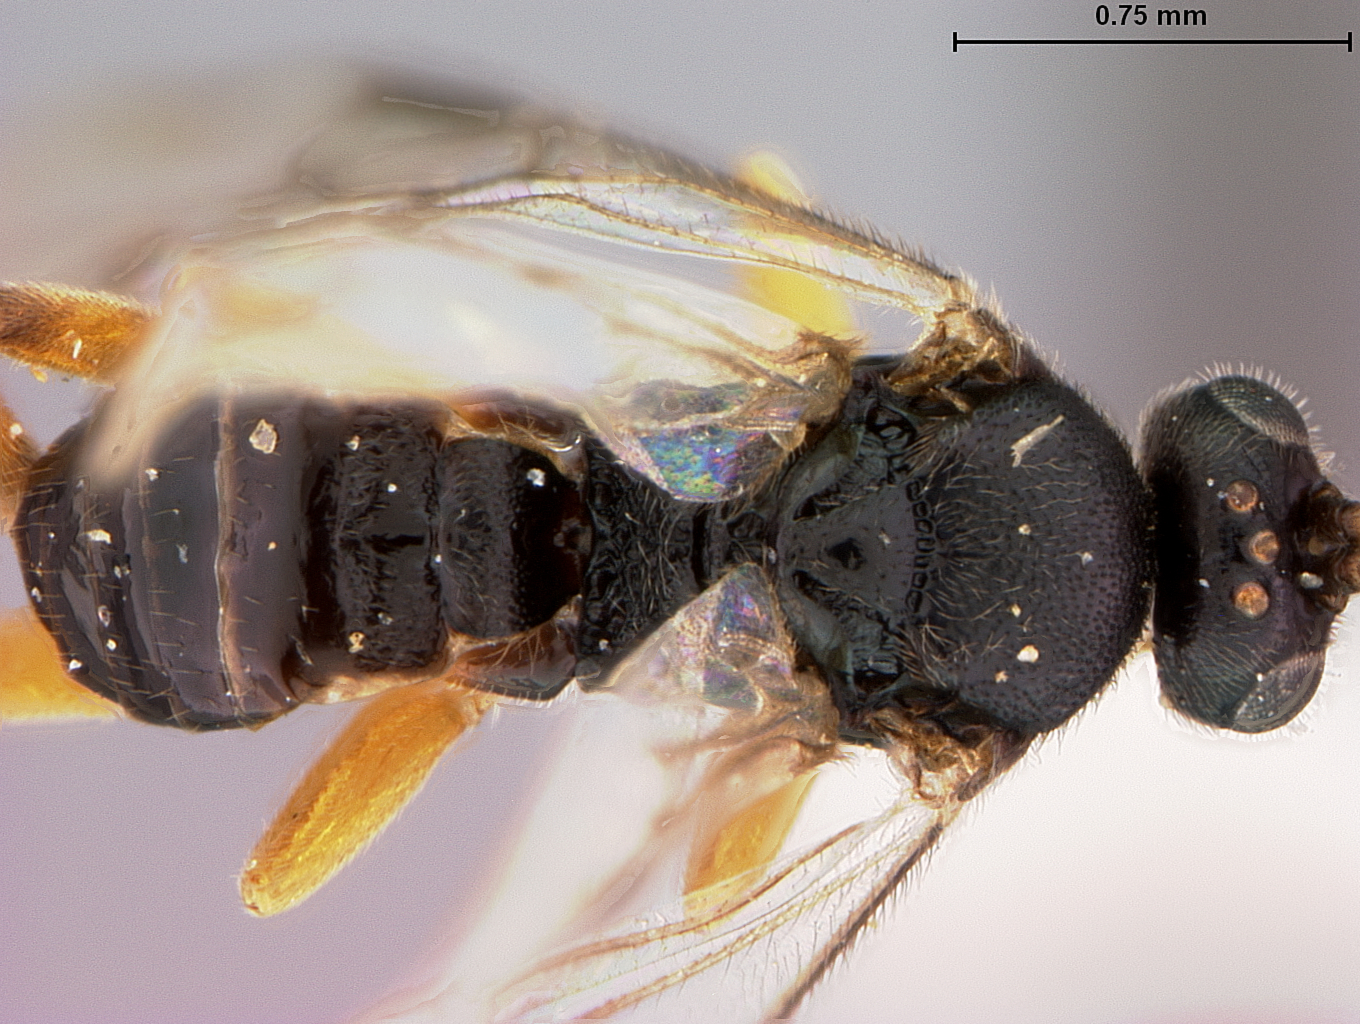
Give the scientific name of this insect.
Apanteles alius
